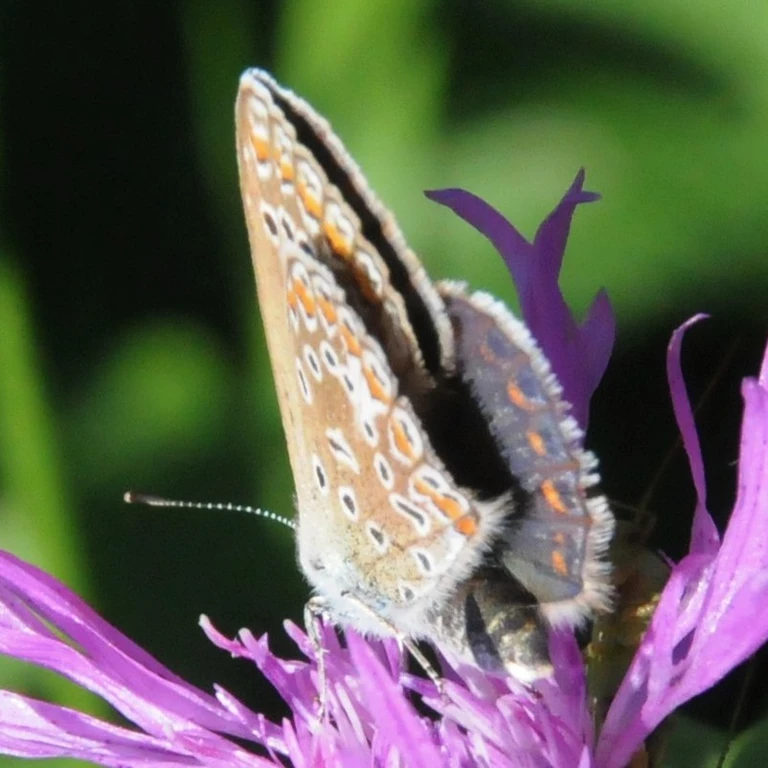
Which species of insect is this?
Polyommatus icarus
